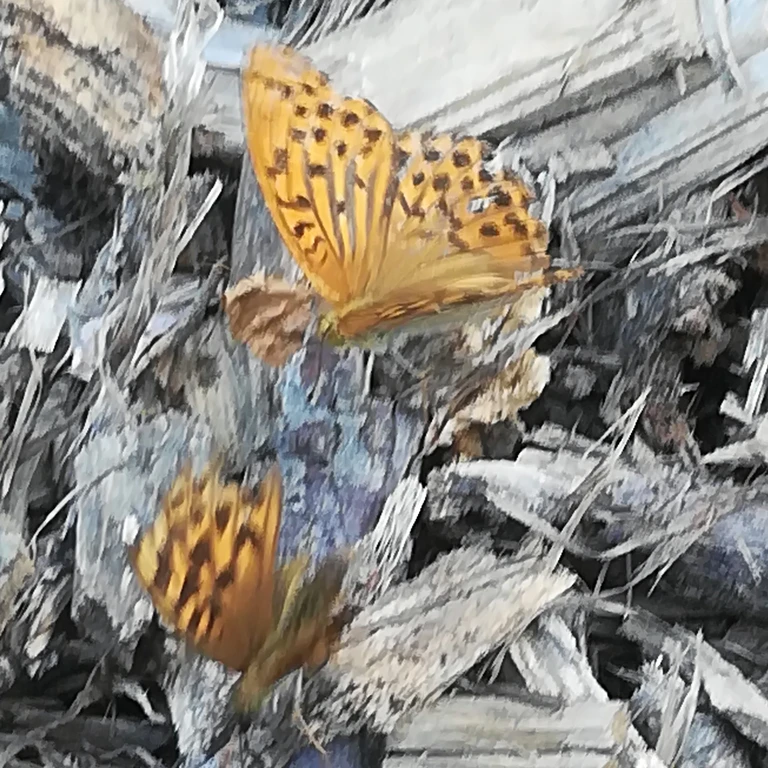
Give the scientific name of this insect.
Argynnis paphia
